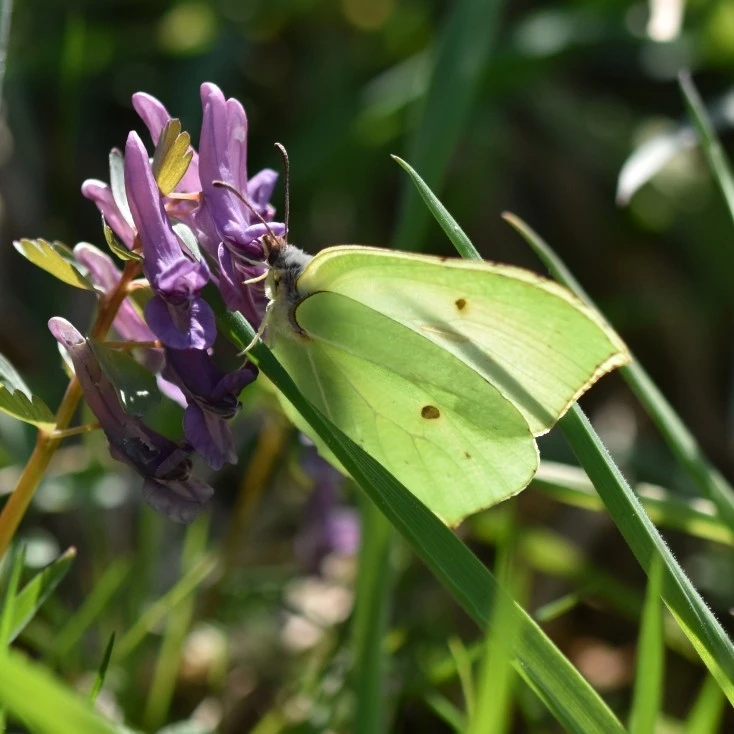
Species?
Gonepteryx rhamni
